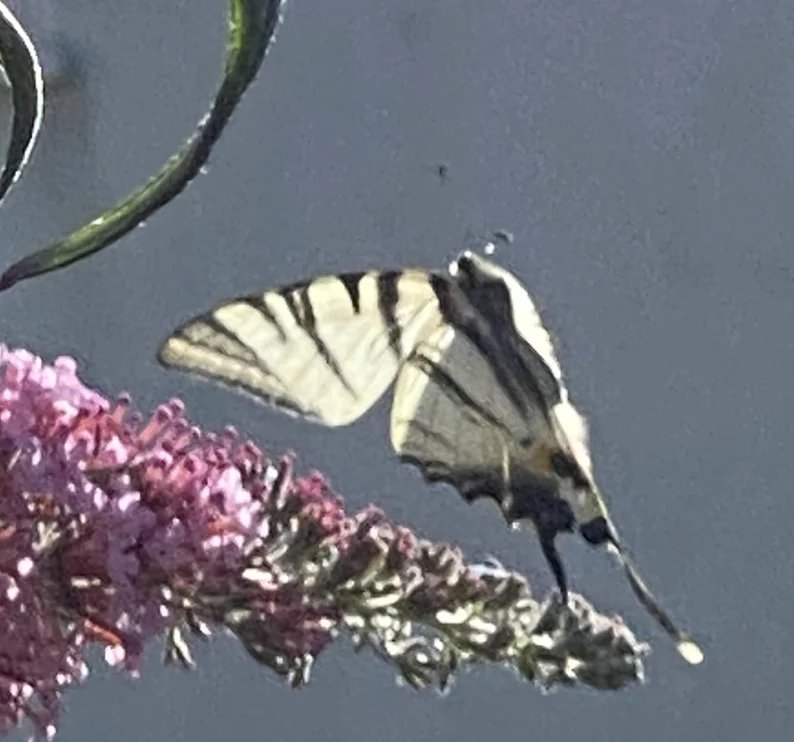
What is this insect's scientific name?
Iphiclides podalirius
